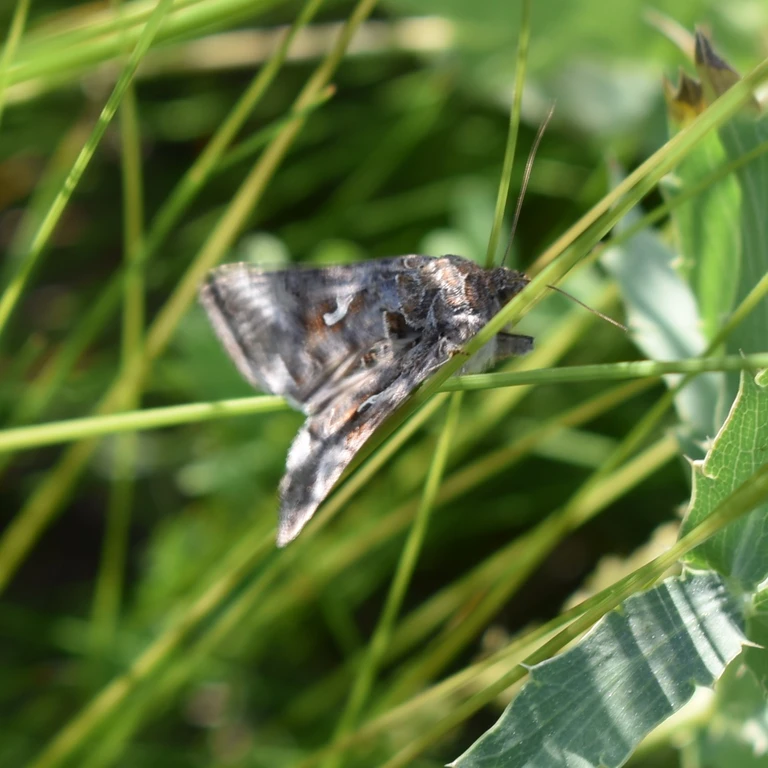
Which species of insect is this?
Autographa gamma
